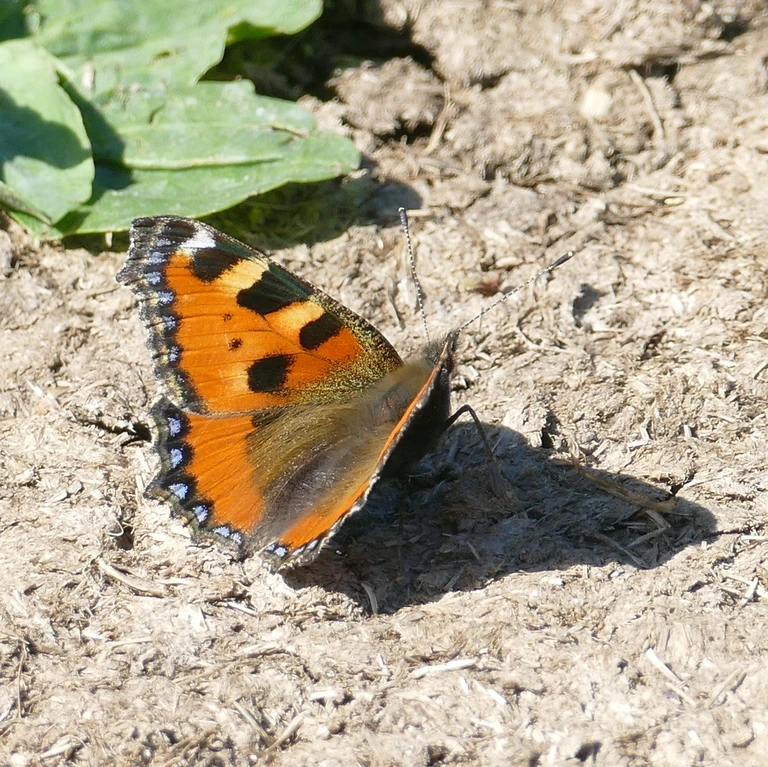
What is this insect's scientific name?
Aglais urticae
